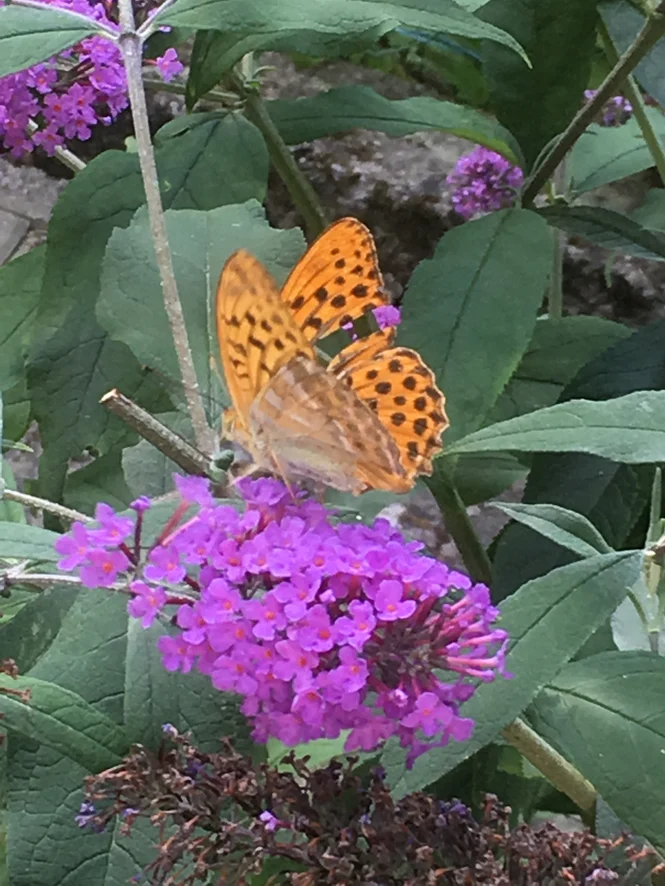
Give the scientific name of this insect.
Argynnis paphia
